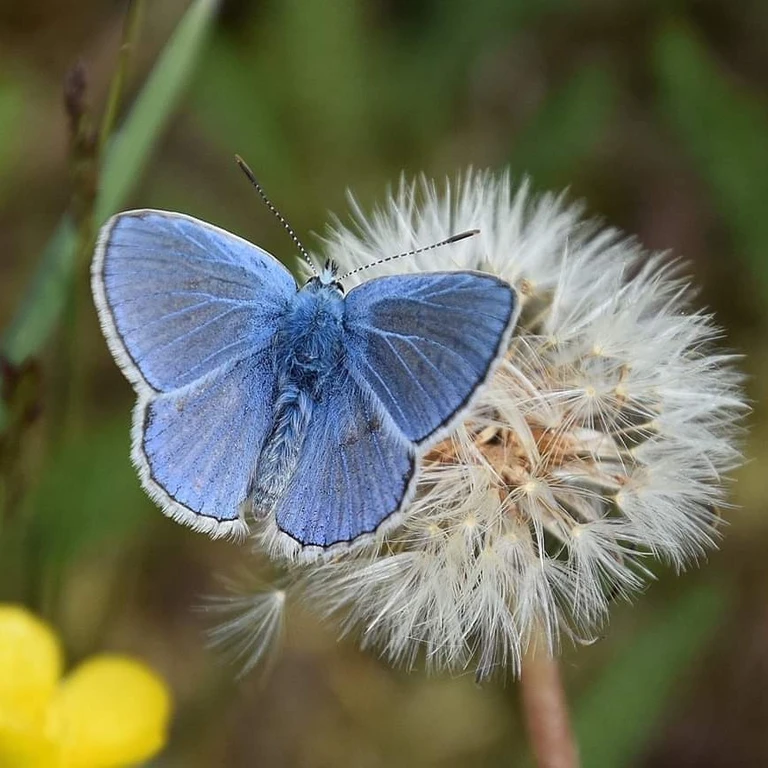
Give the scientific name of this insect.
Polyommatus icarus
